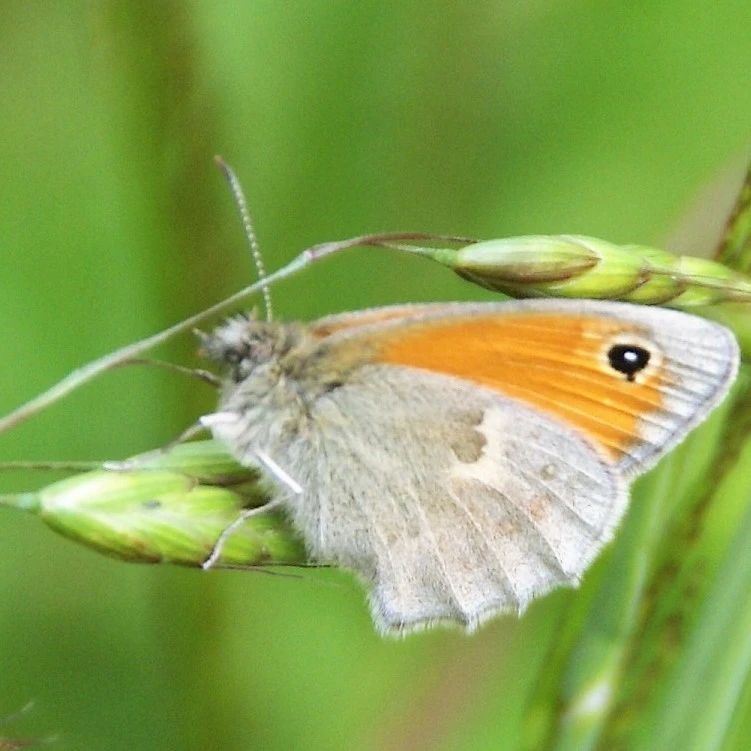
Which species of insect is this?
Coenonympha pamphilus
